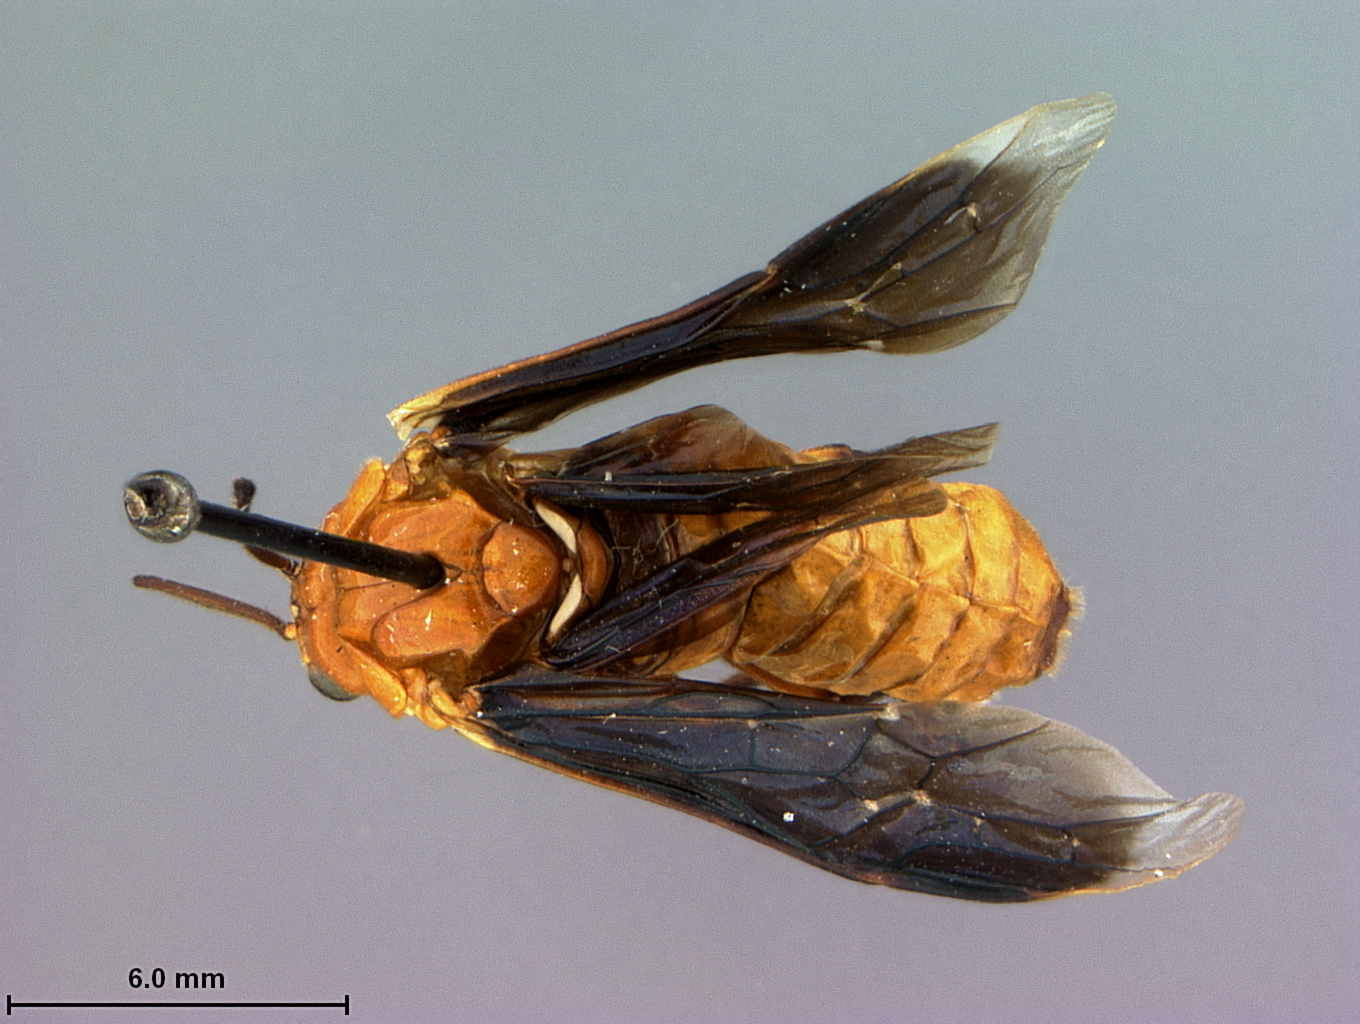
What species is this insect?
Themos boliviensis
